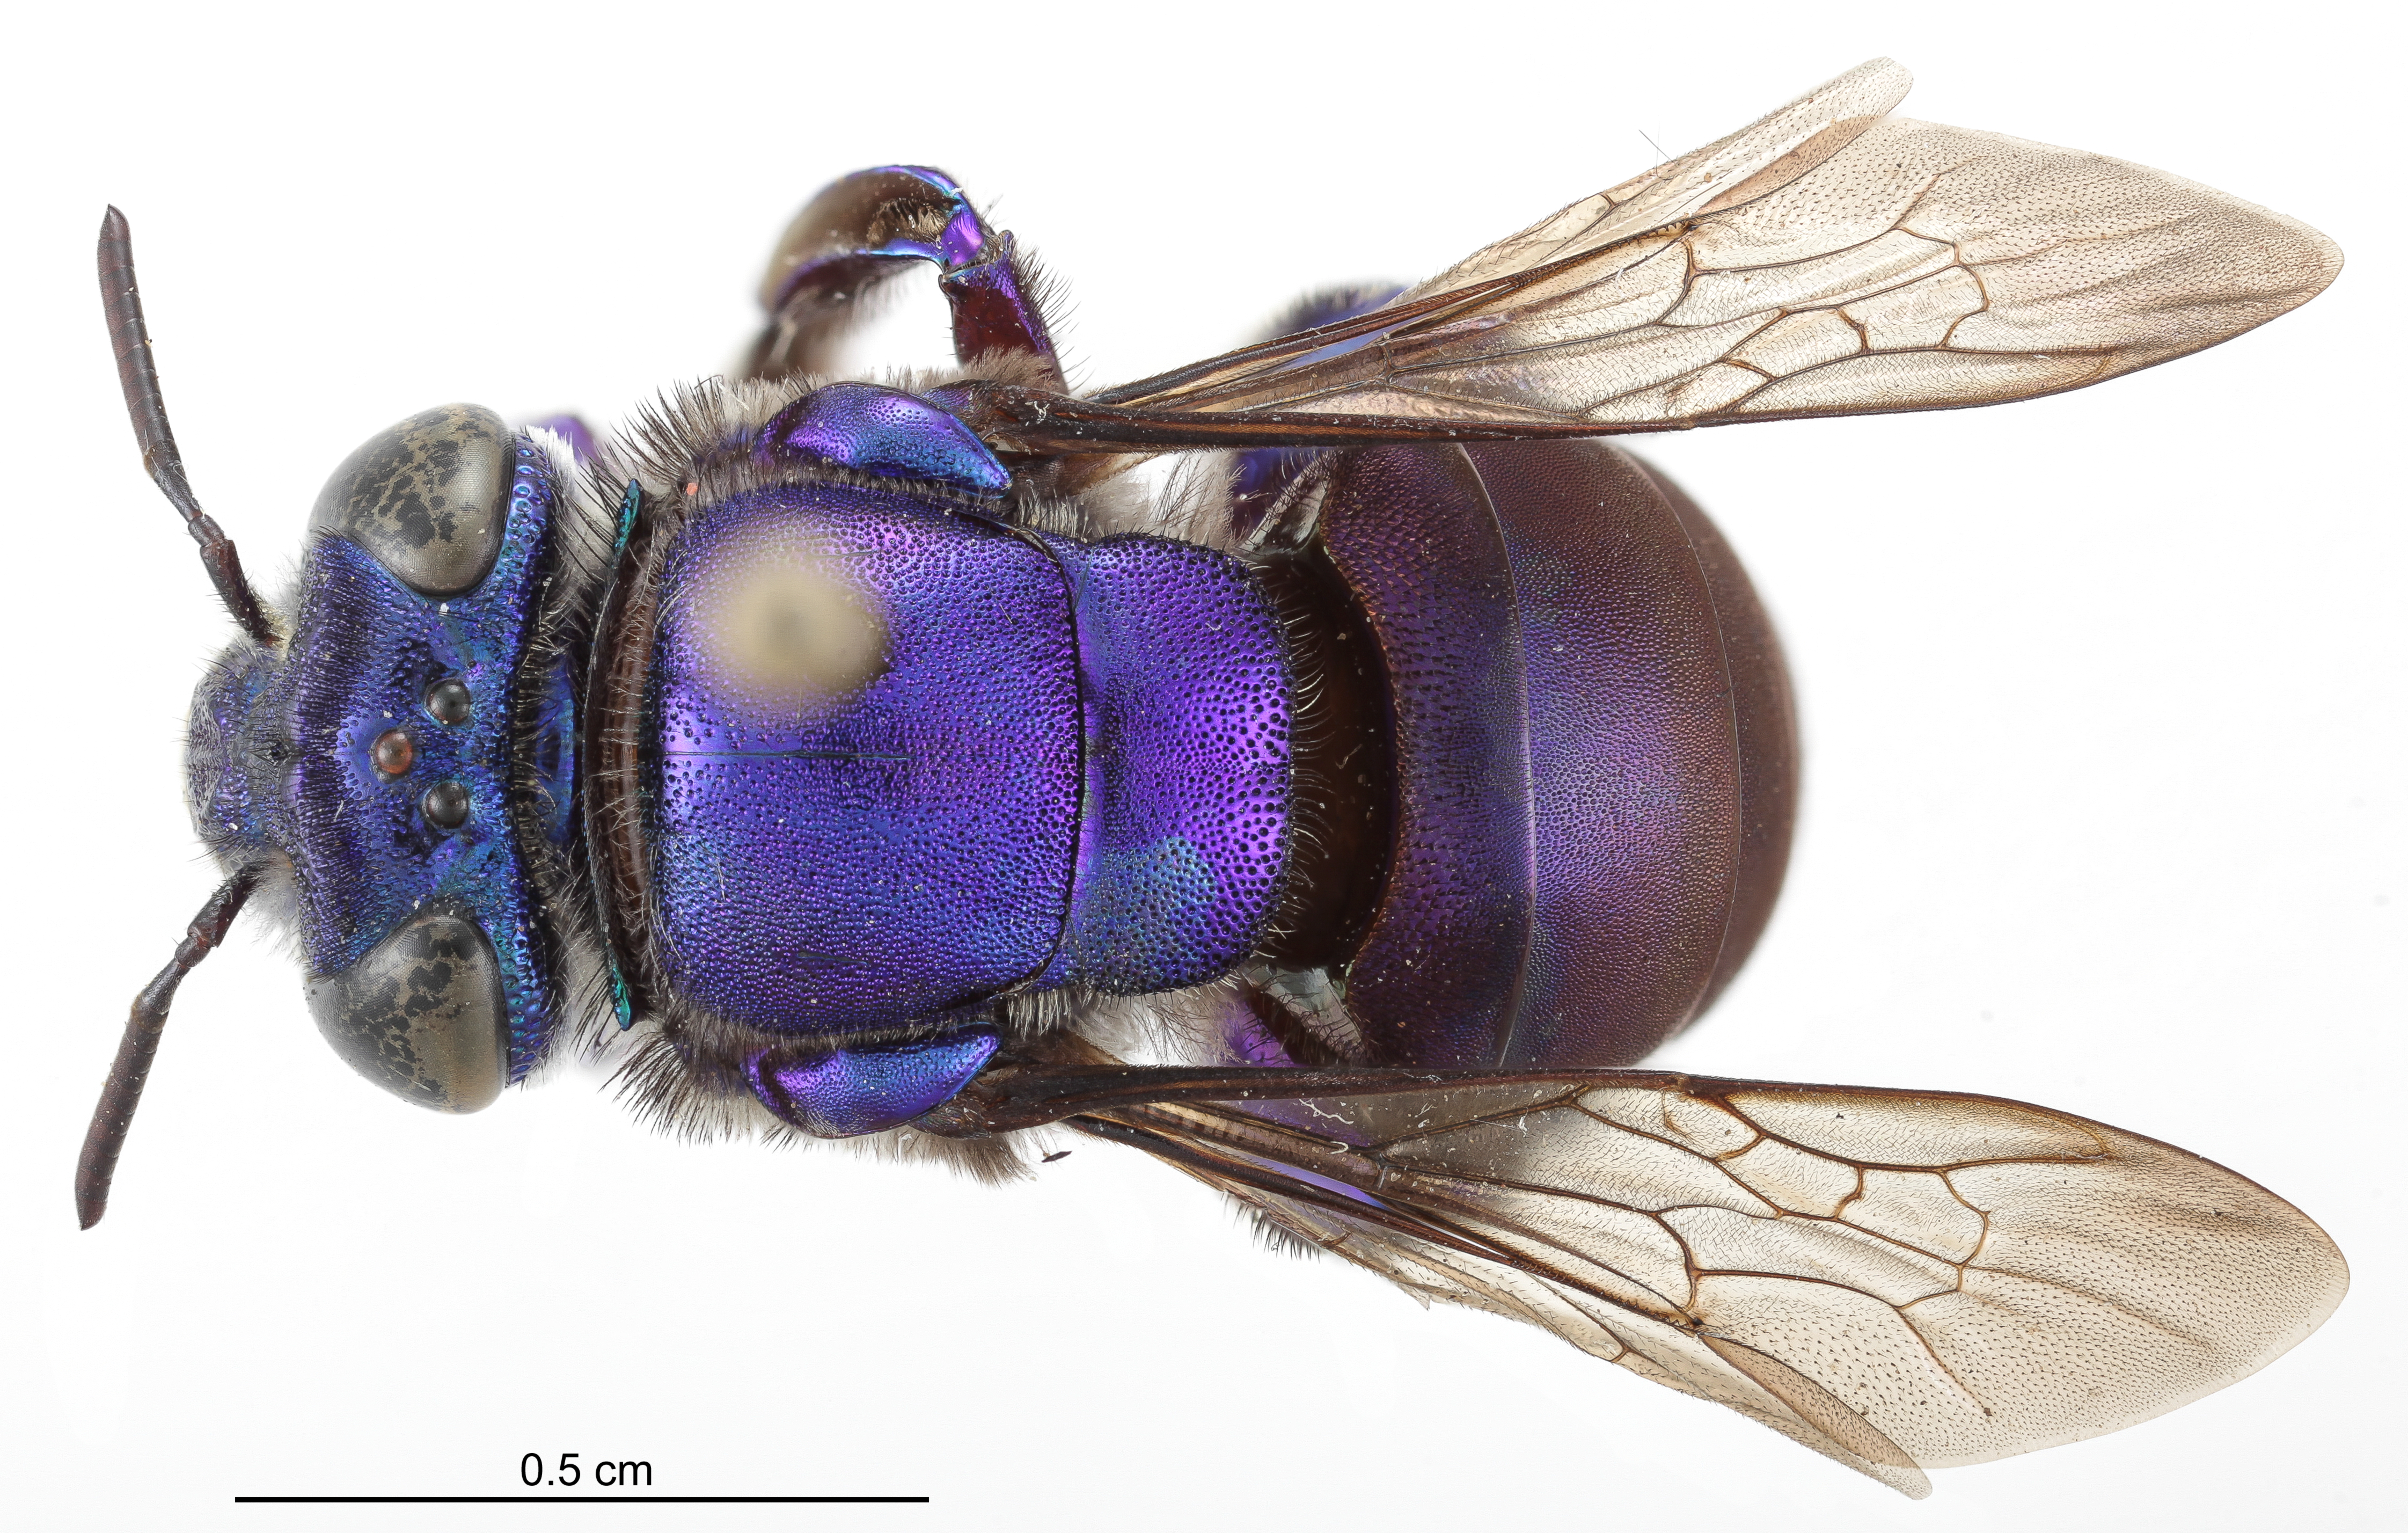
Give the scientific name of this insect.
Euglossa cognata
